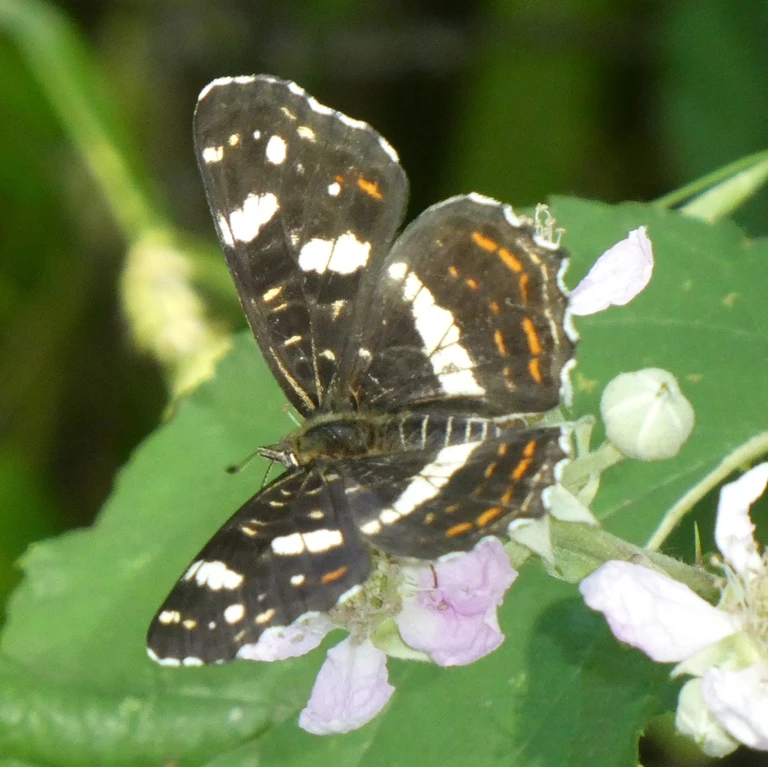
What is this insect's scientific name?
Araschnia levana
